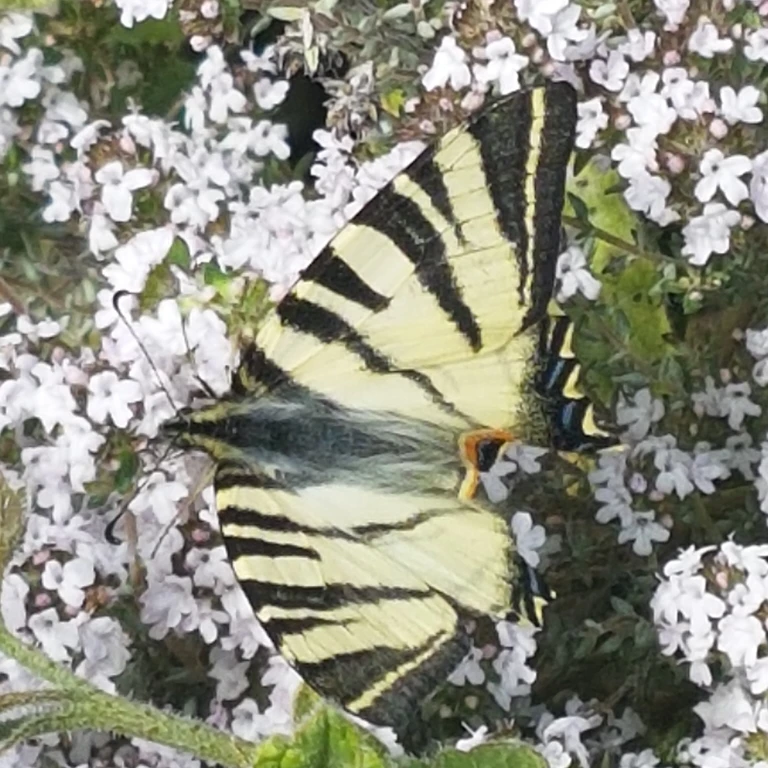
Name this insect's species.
Iphiclides podalirius
